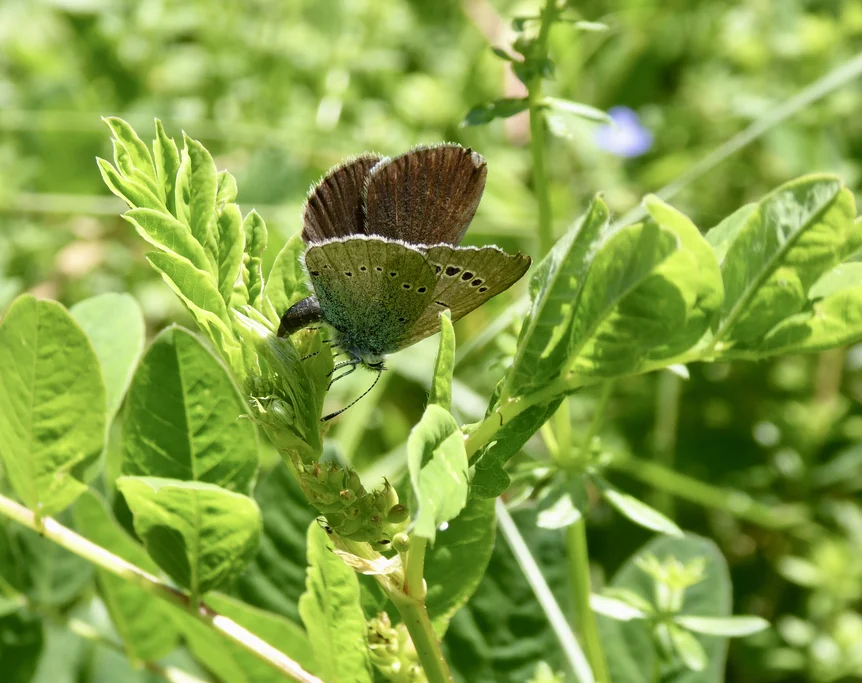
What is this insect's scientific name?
Glaucopsyche alexis
